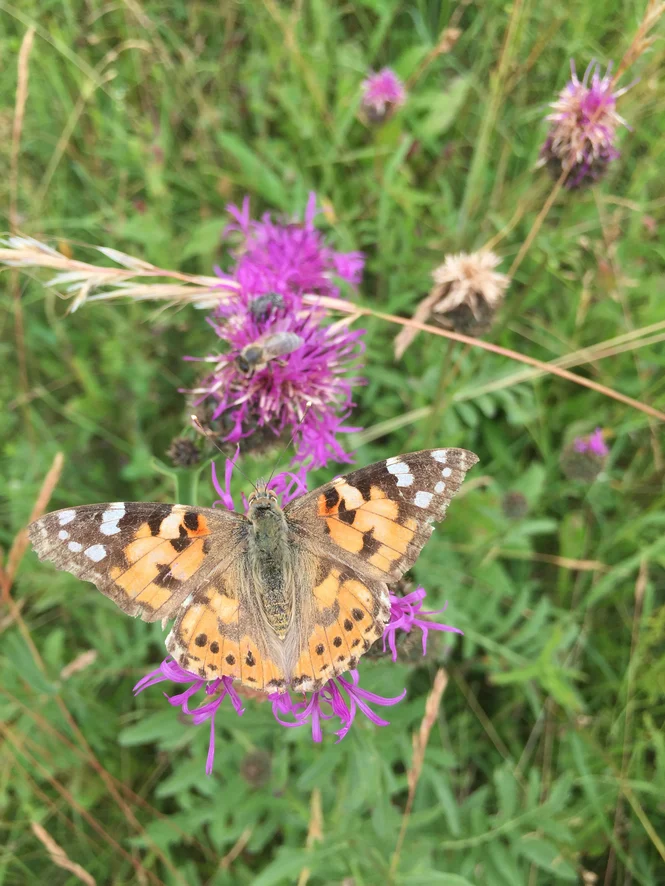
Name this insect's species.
Vanessa cardui
